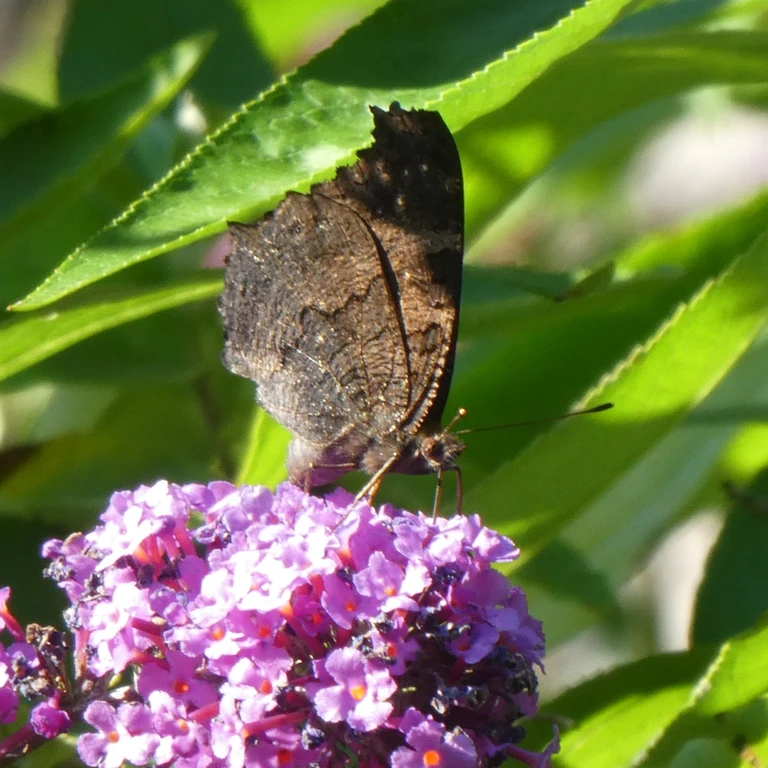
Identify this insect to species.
Aglais io
